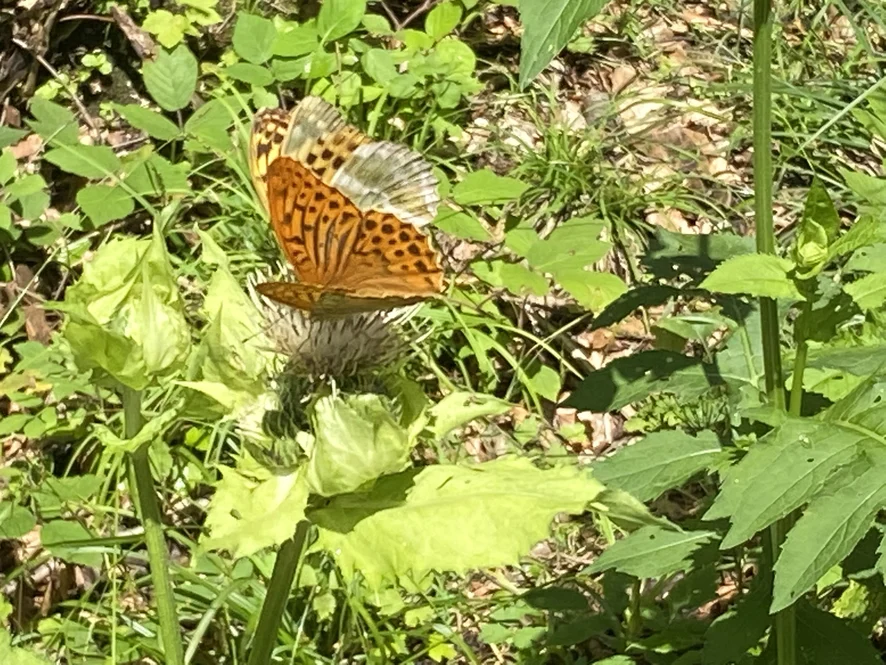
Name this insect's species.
Argynnis paphia
